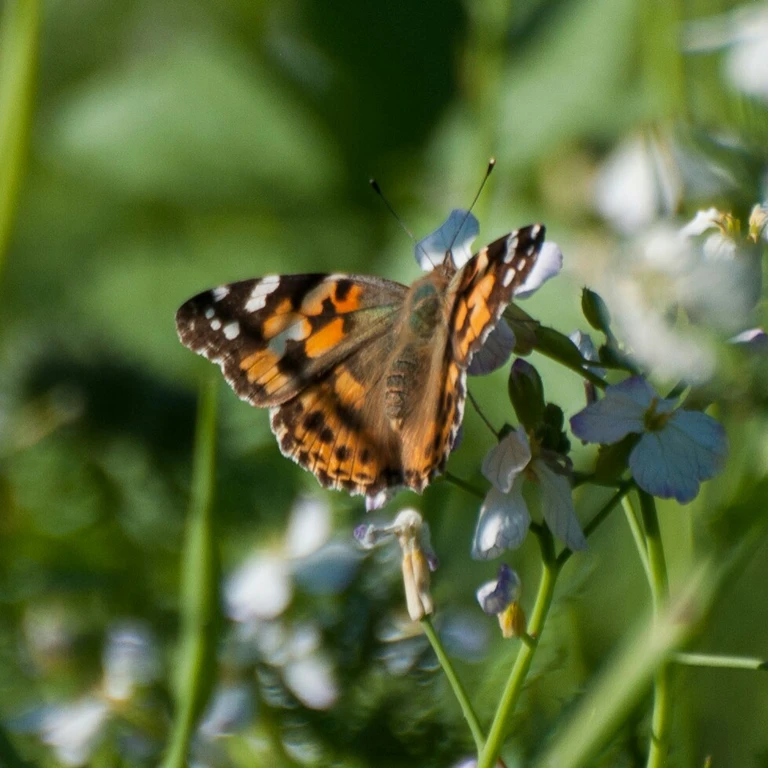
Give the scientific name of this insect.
Vanessa cardui
